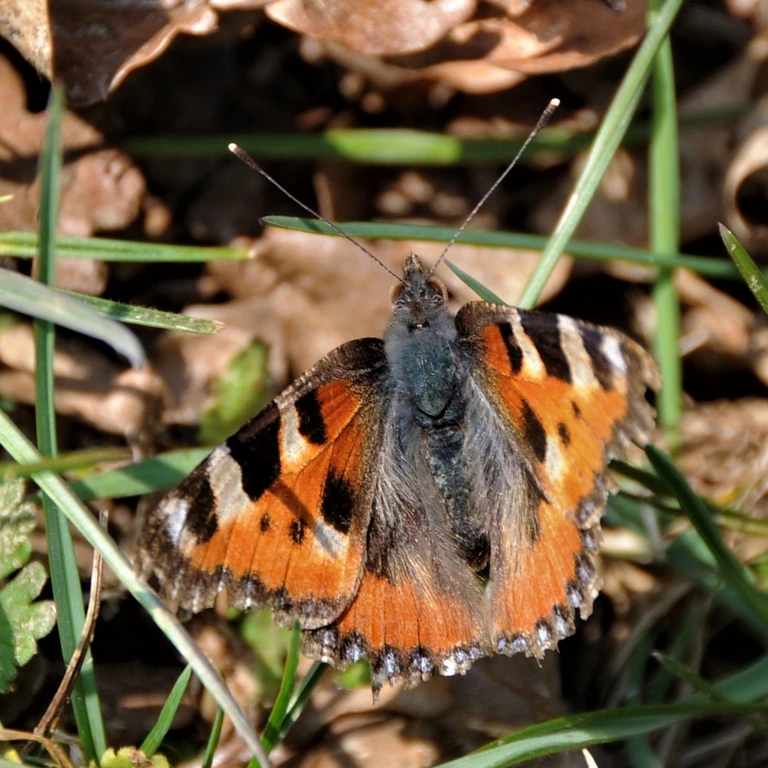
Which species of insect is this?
Aglais urticae
